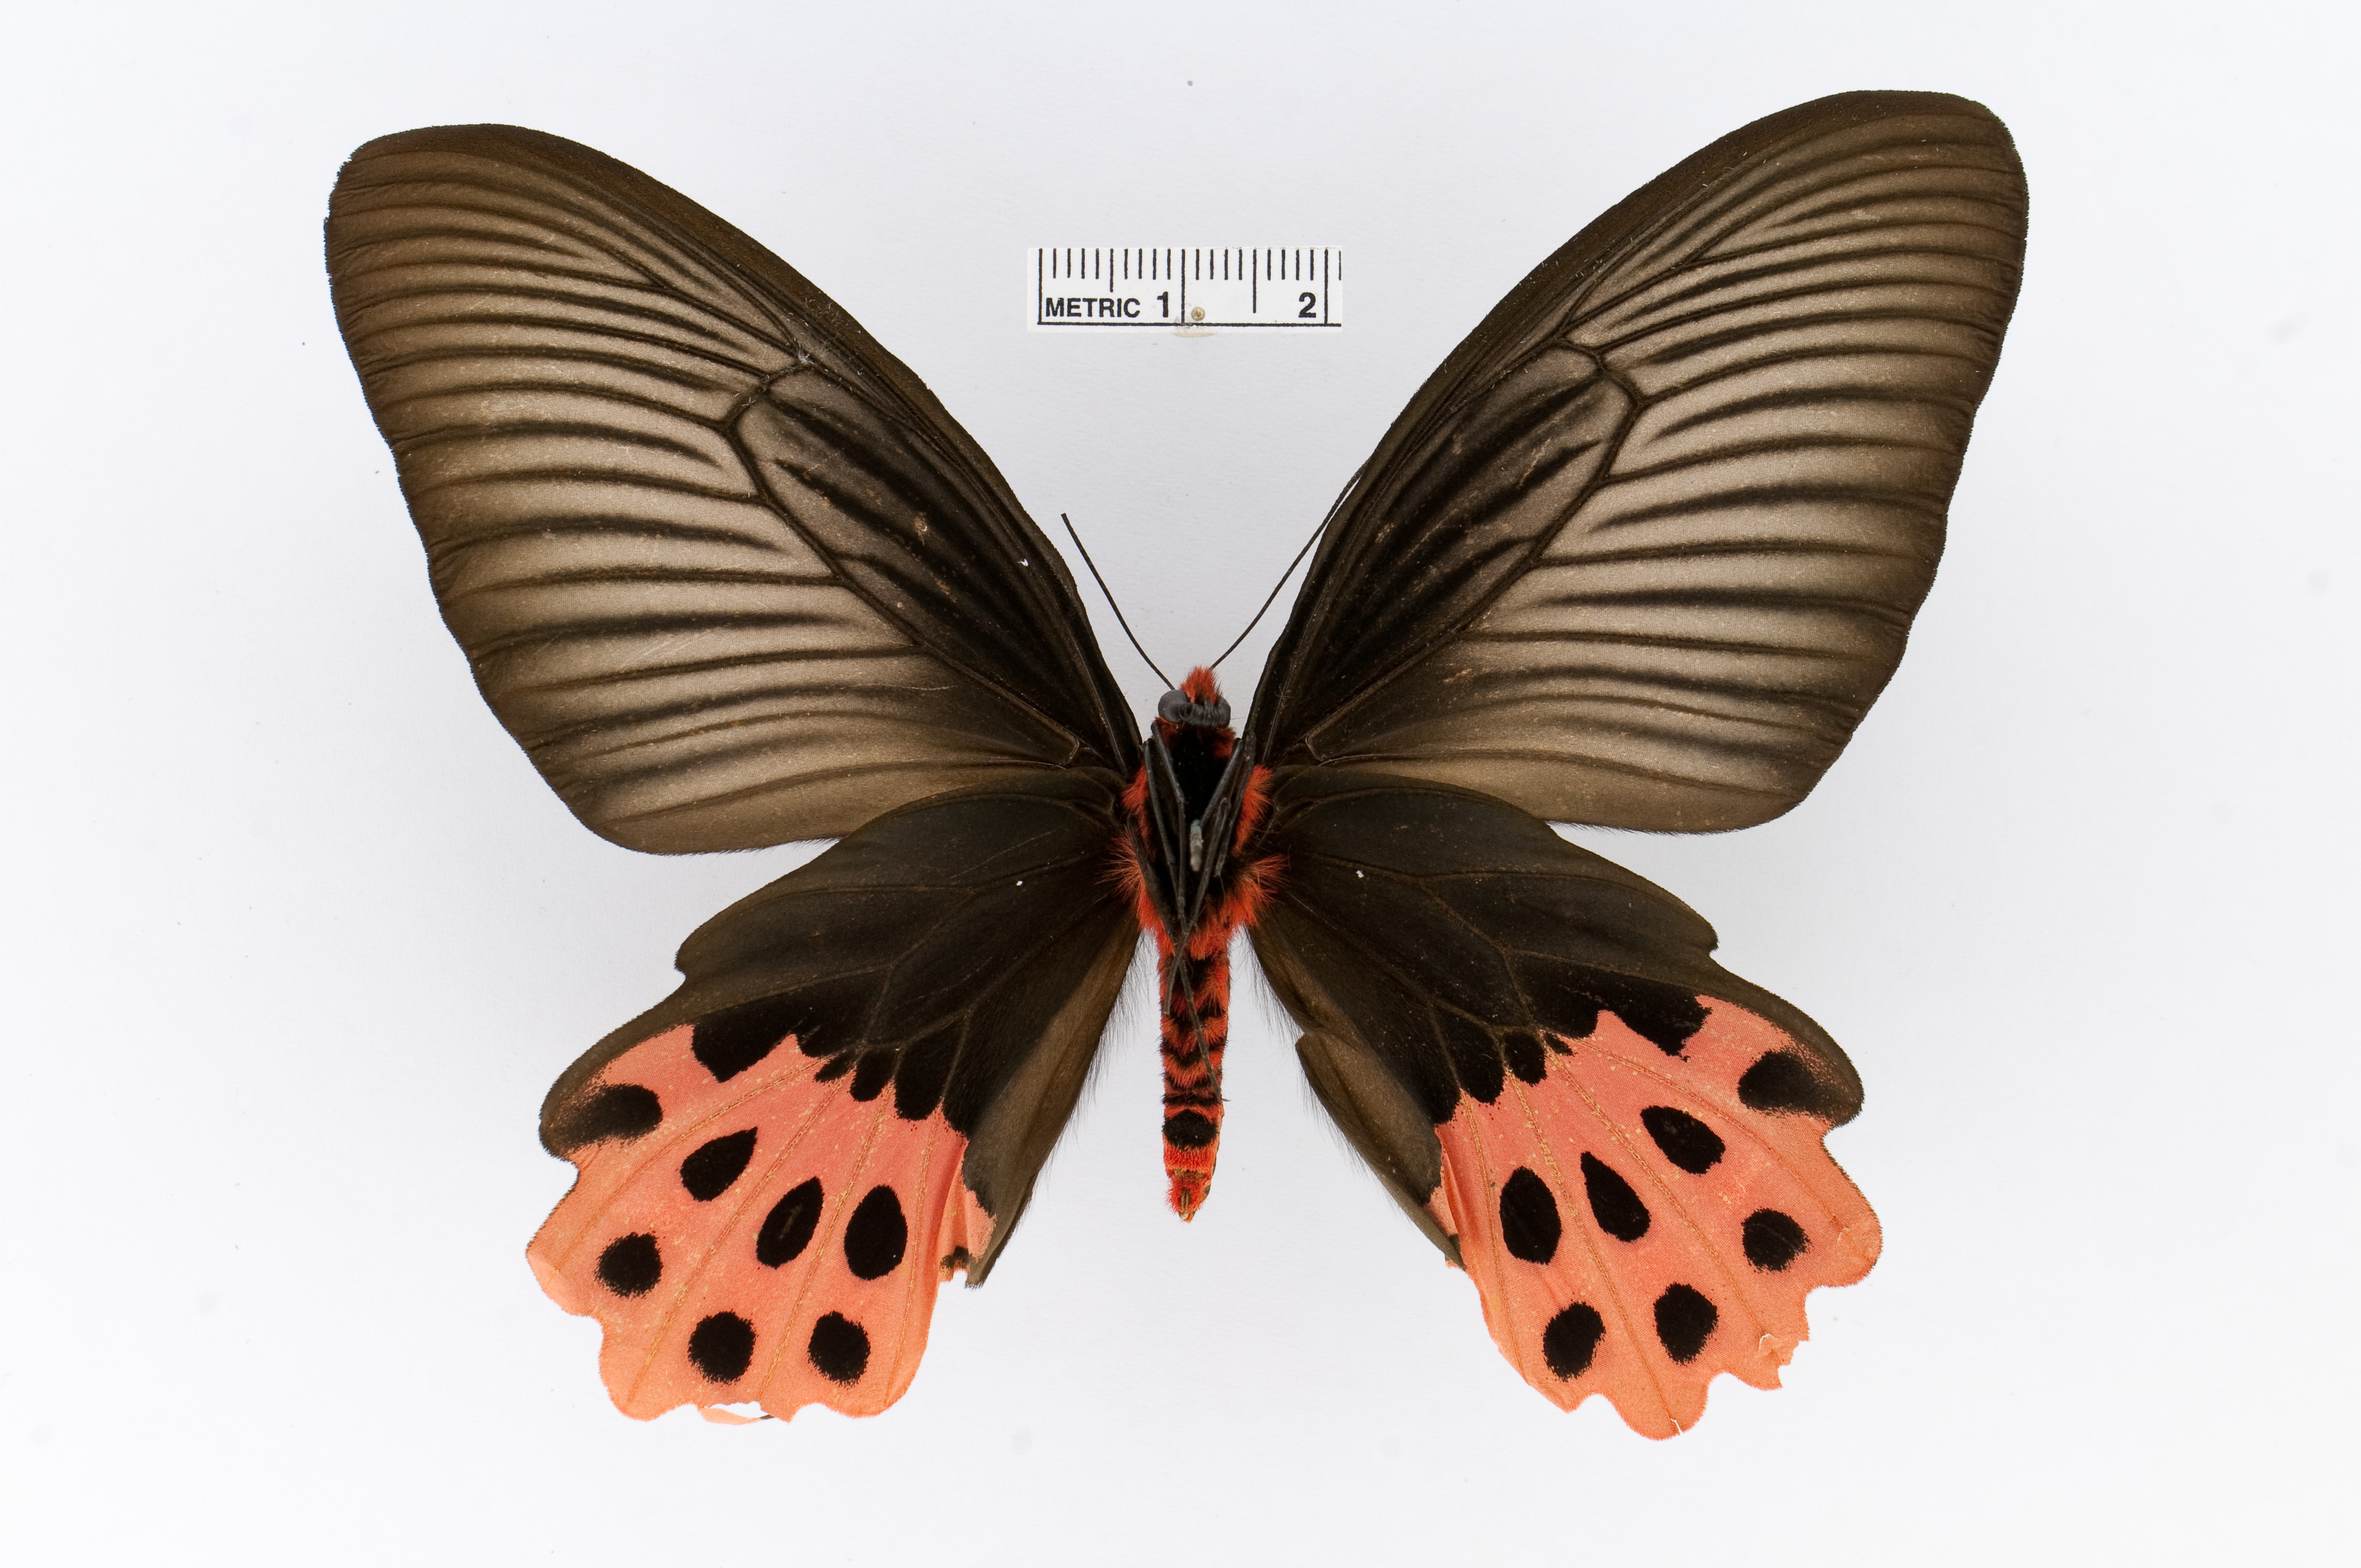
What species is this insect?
Atrophaneura horishana
